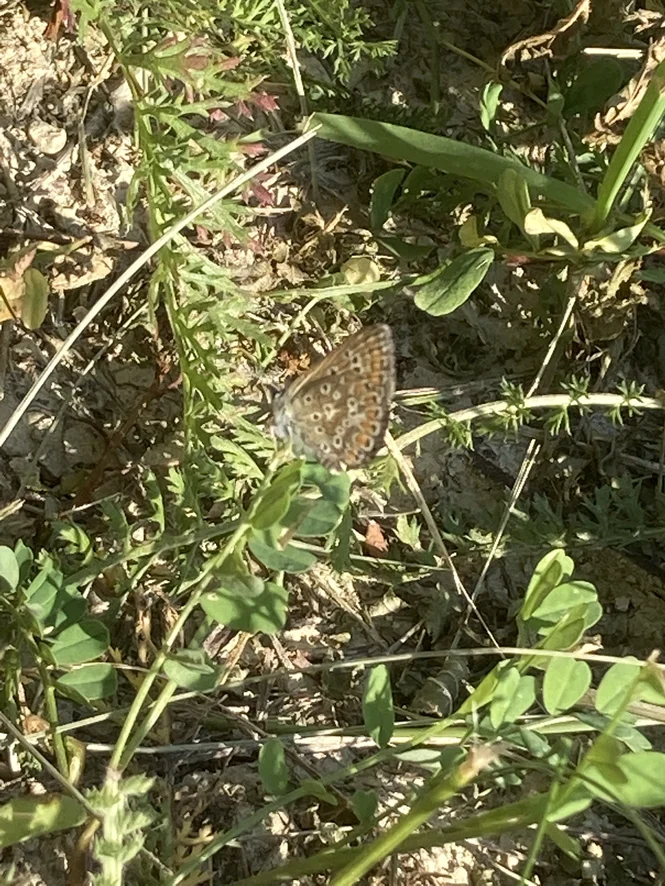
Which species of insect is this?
Polyommatus icarus
